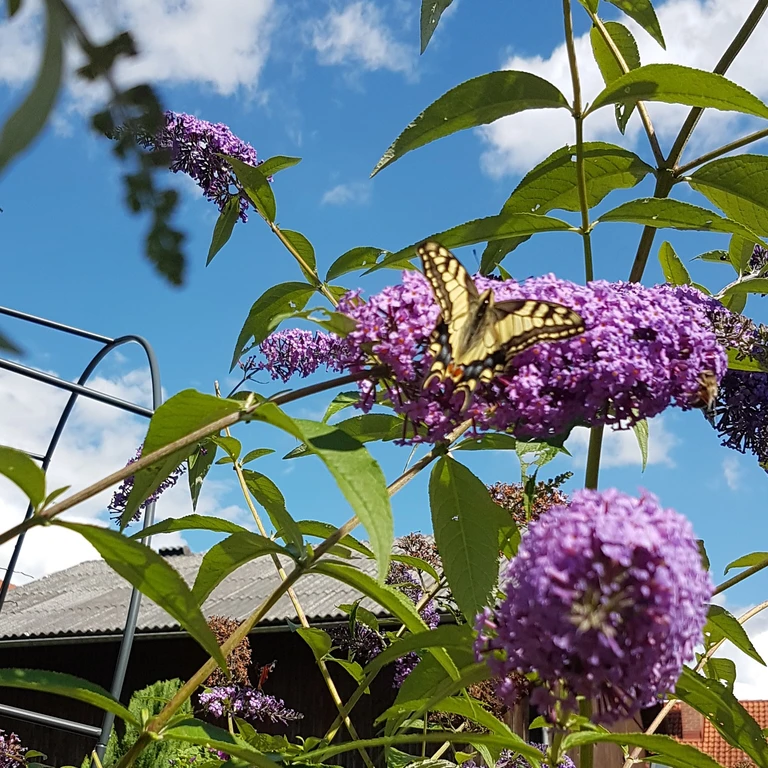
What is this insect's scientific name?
Papilio machaon
